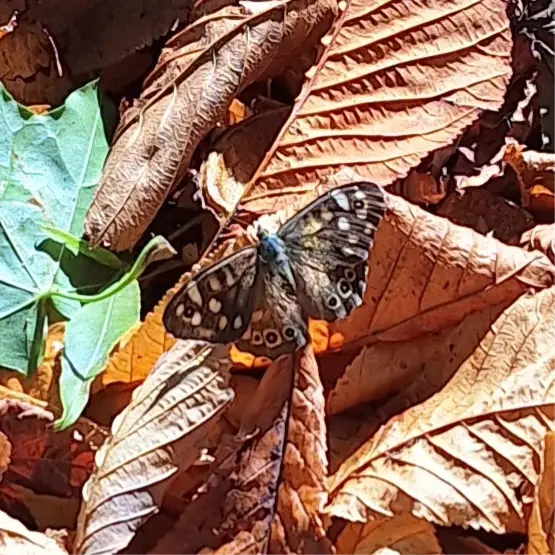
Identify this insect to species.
Pararge aegeria
